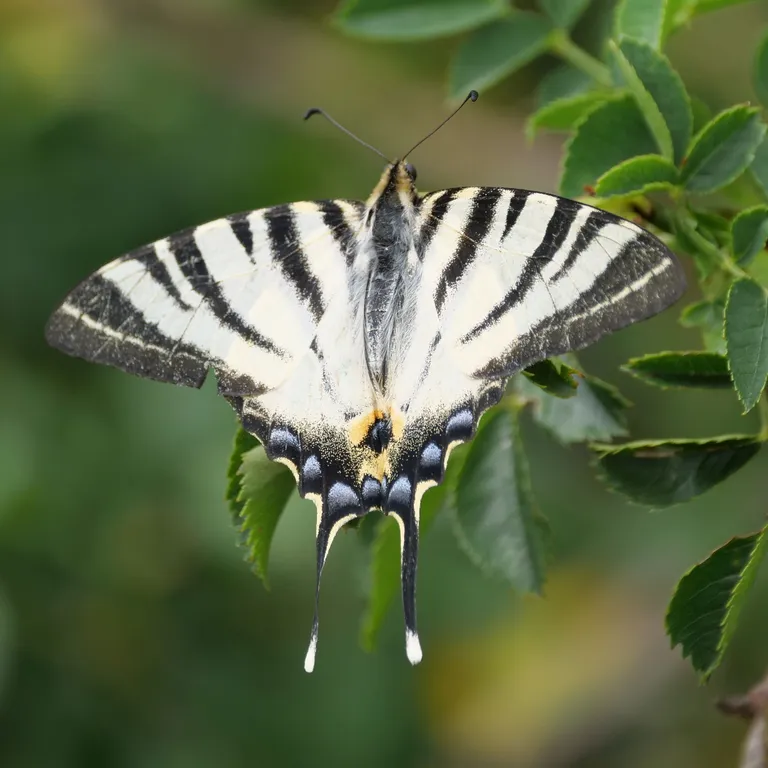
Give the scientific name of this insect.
Iphiclides podalirius
